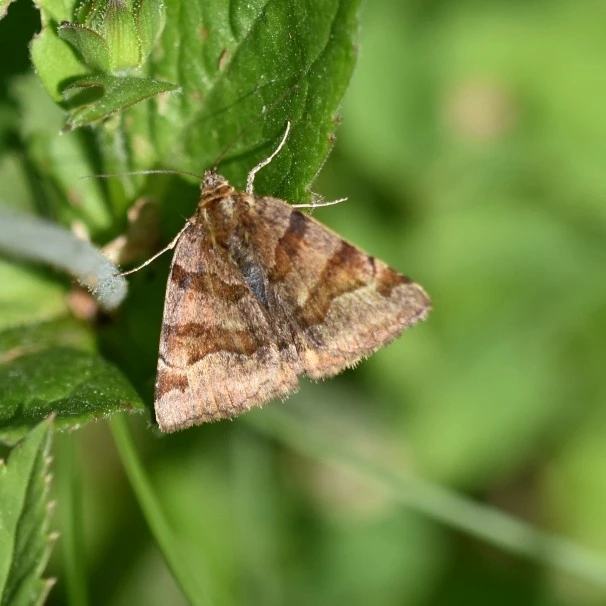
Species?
Euclidia glyphica
